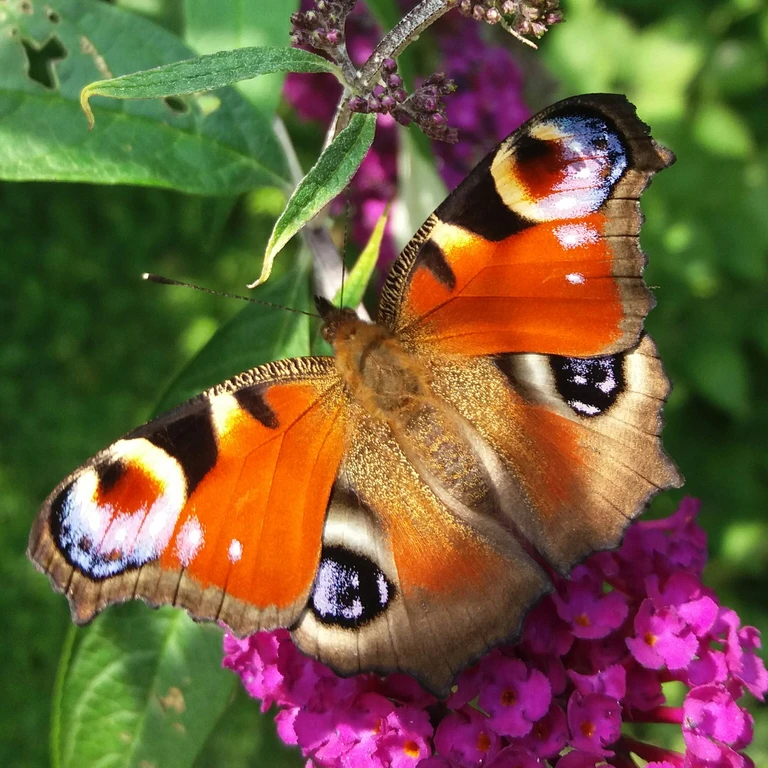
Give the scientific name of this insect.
Aglais io
